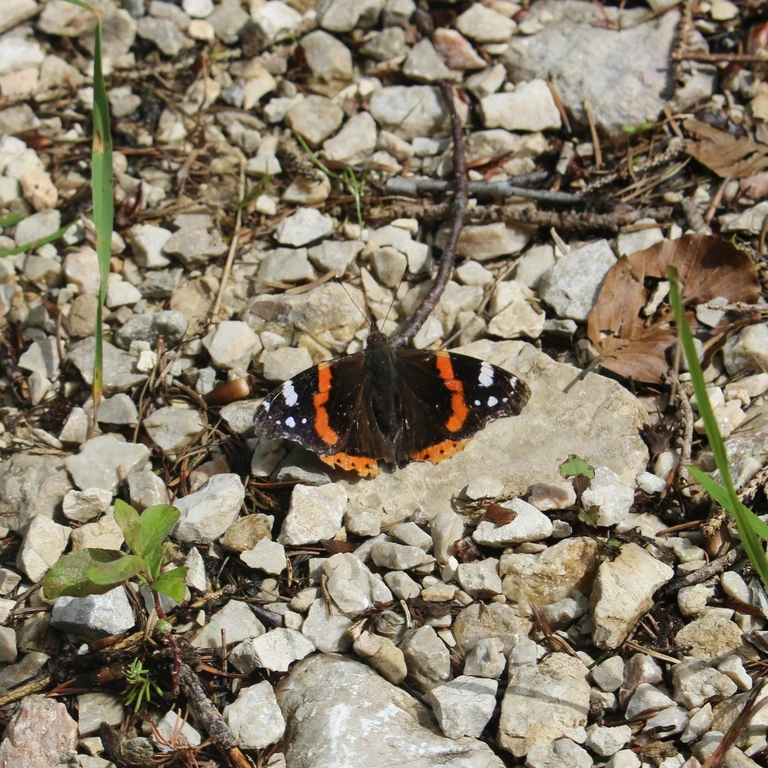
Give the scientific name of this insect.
Vanessa atalanta
